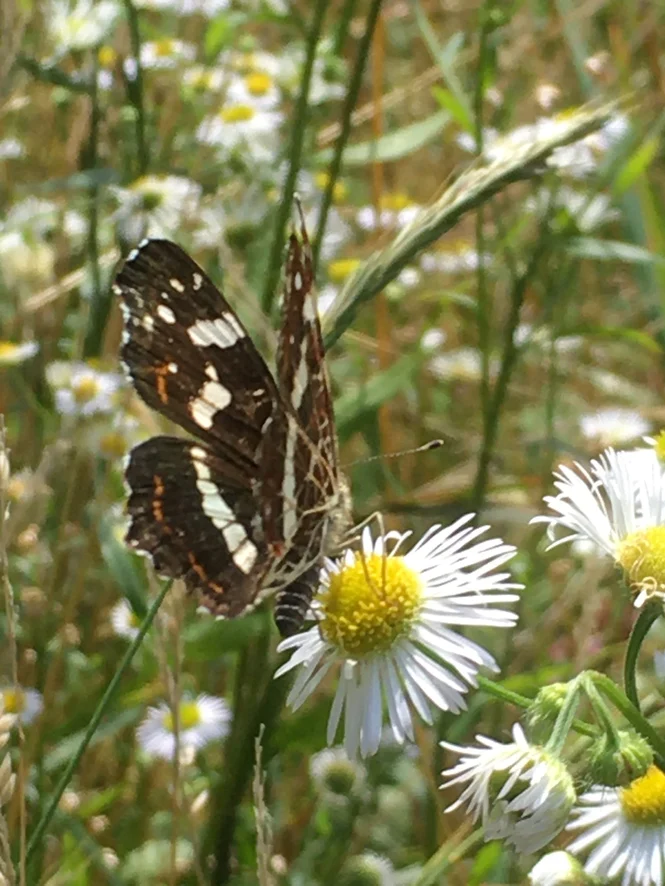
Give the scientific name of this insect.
Araschnia levana
